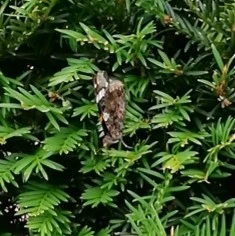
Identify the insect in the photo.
Vanessa atalanta
